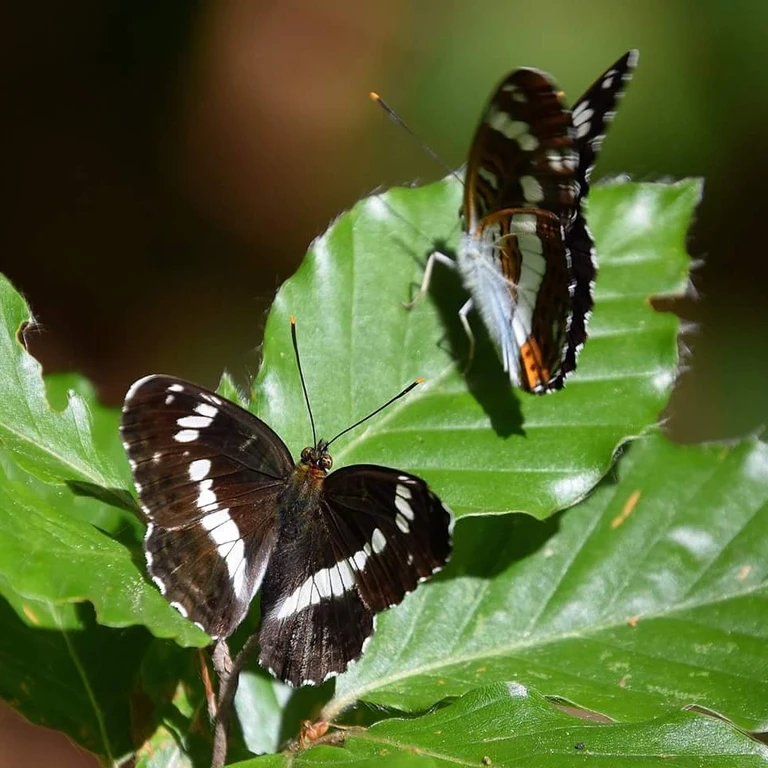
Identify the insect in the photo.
Limenitis camilla (also Ladoga camilla)
